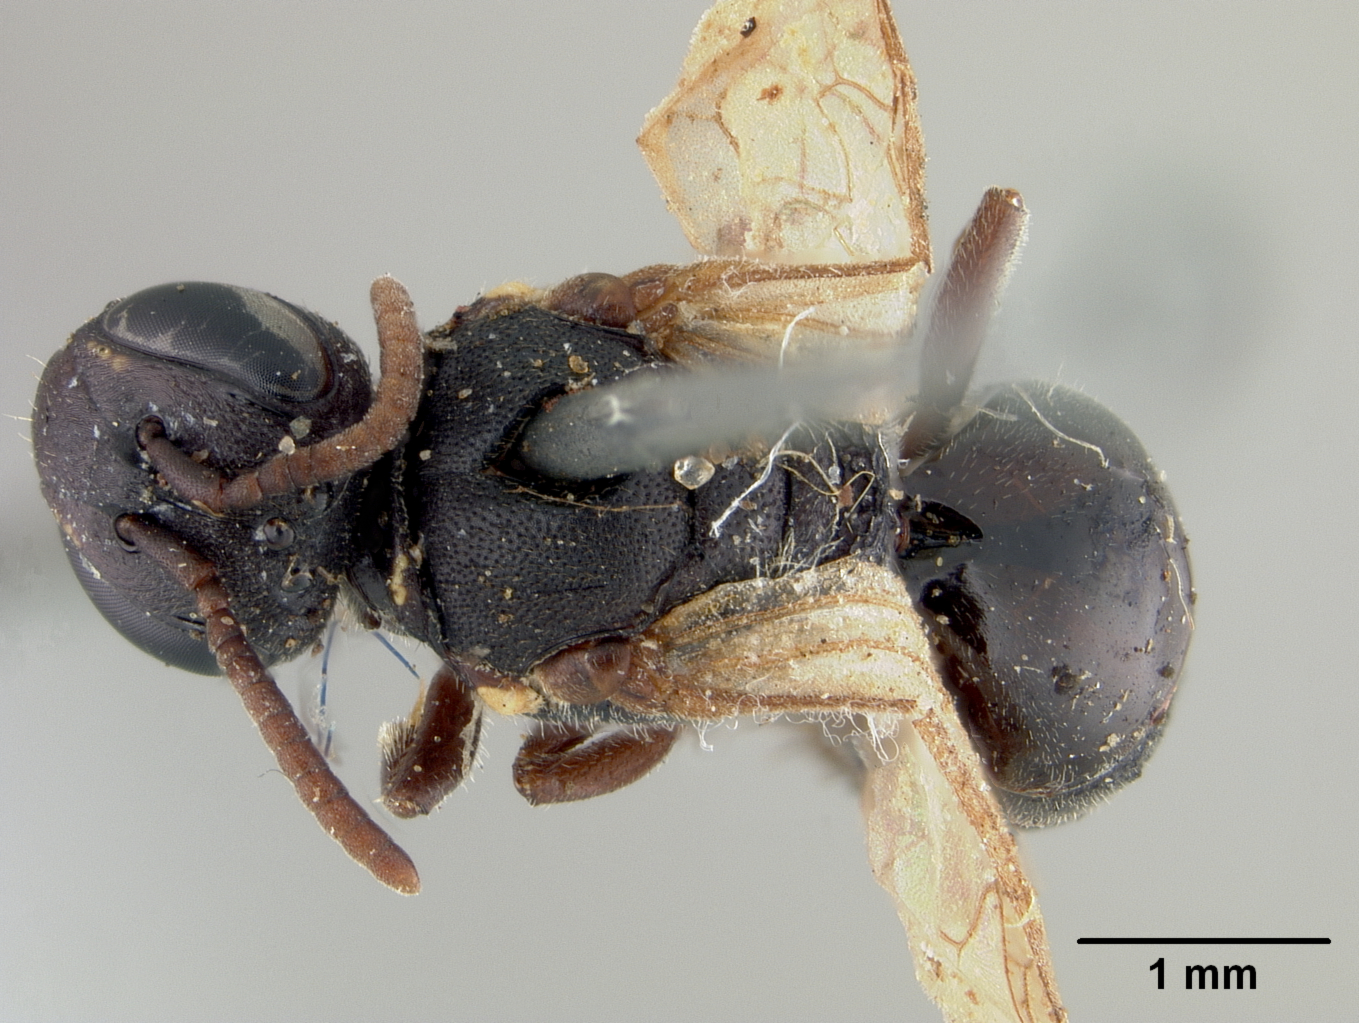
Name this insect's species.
Prosopis gaigei
